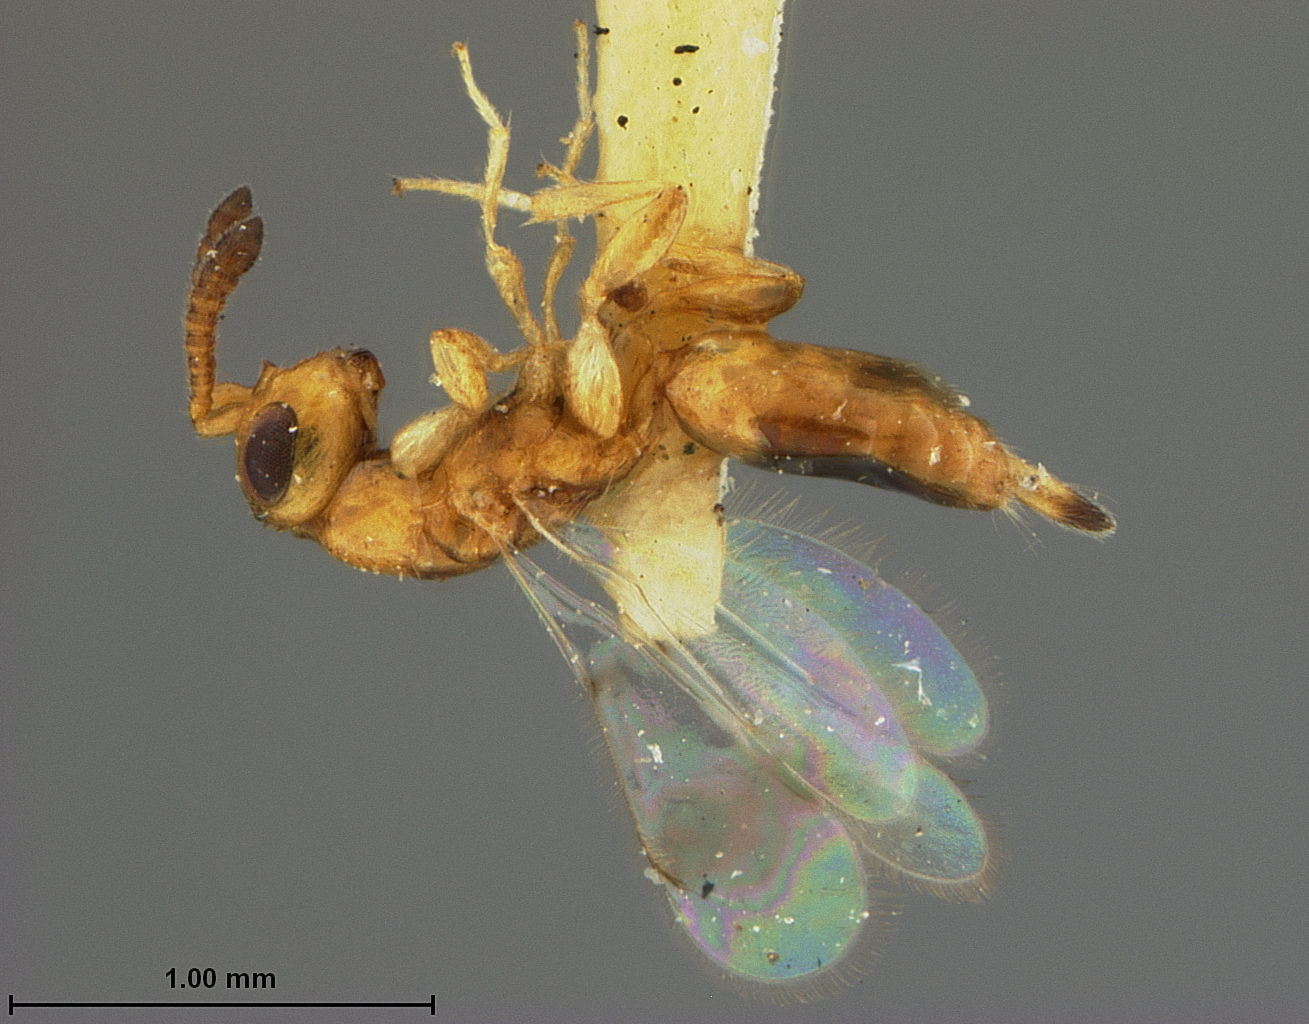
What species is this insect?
Cerocephala scolytivora
